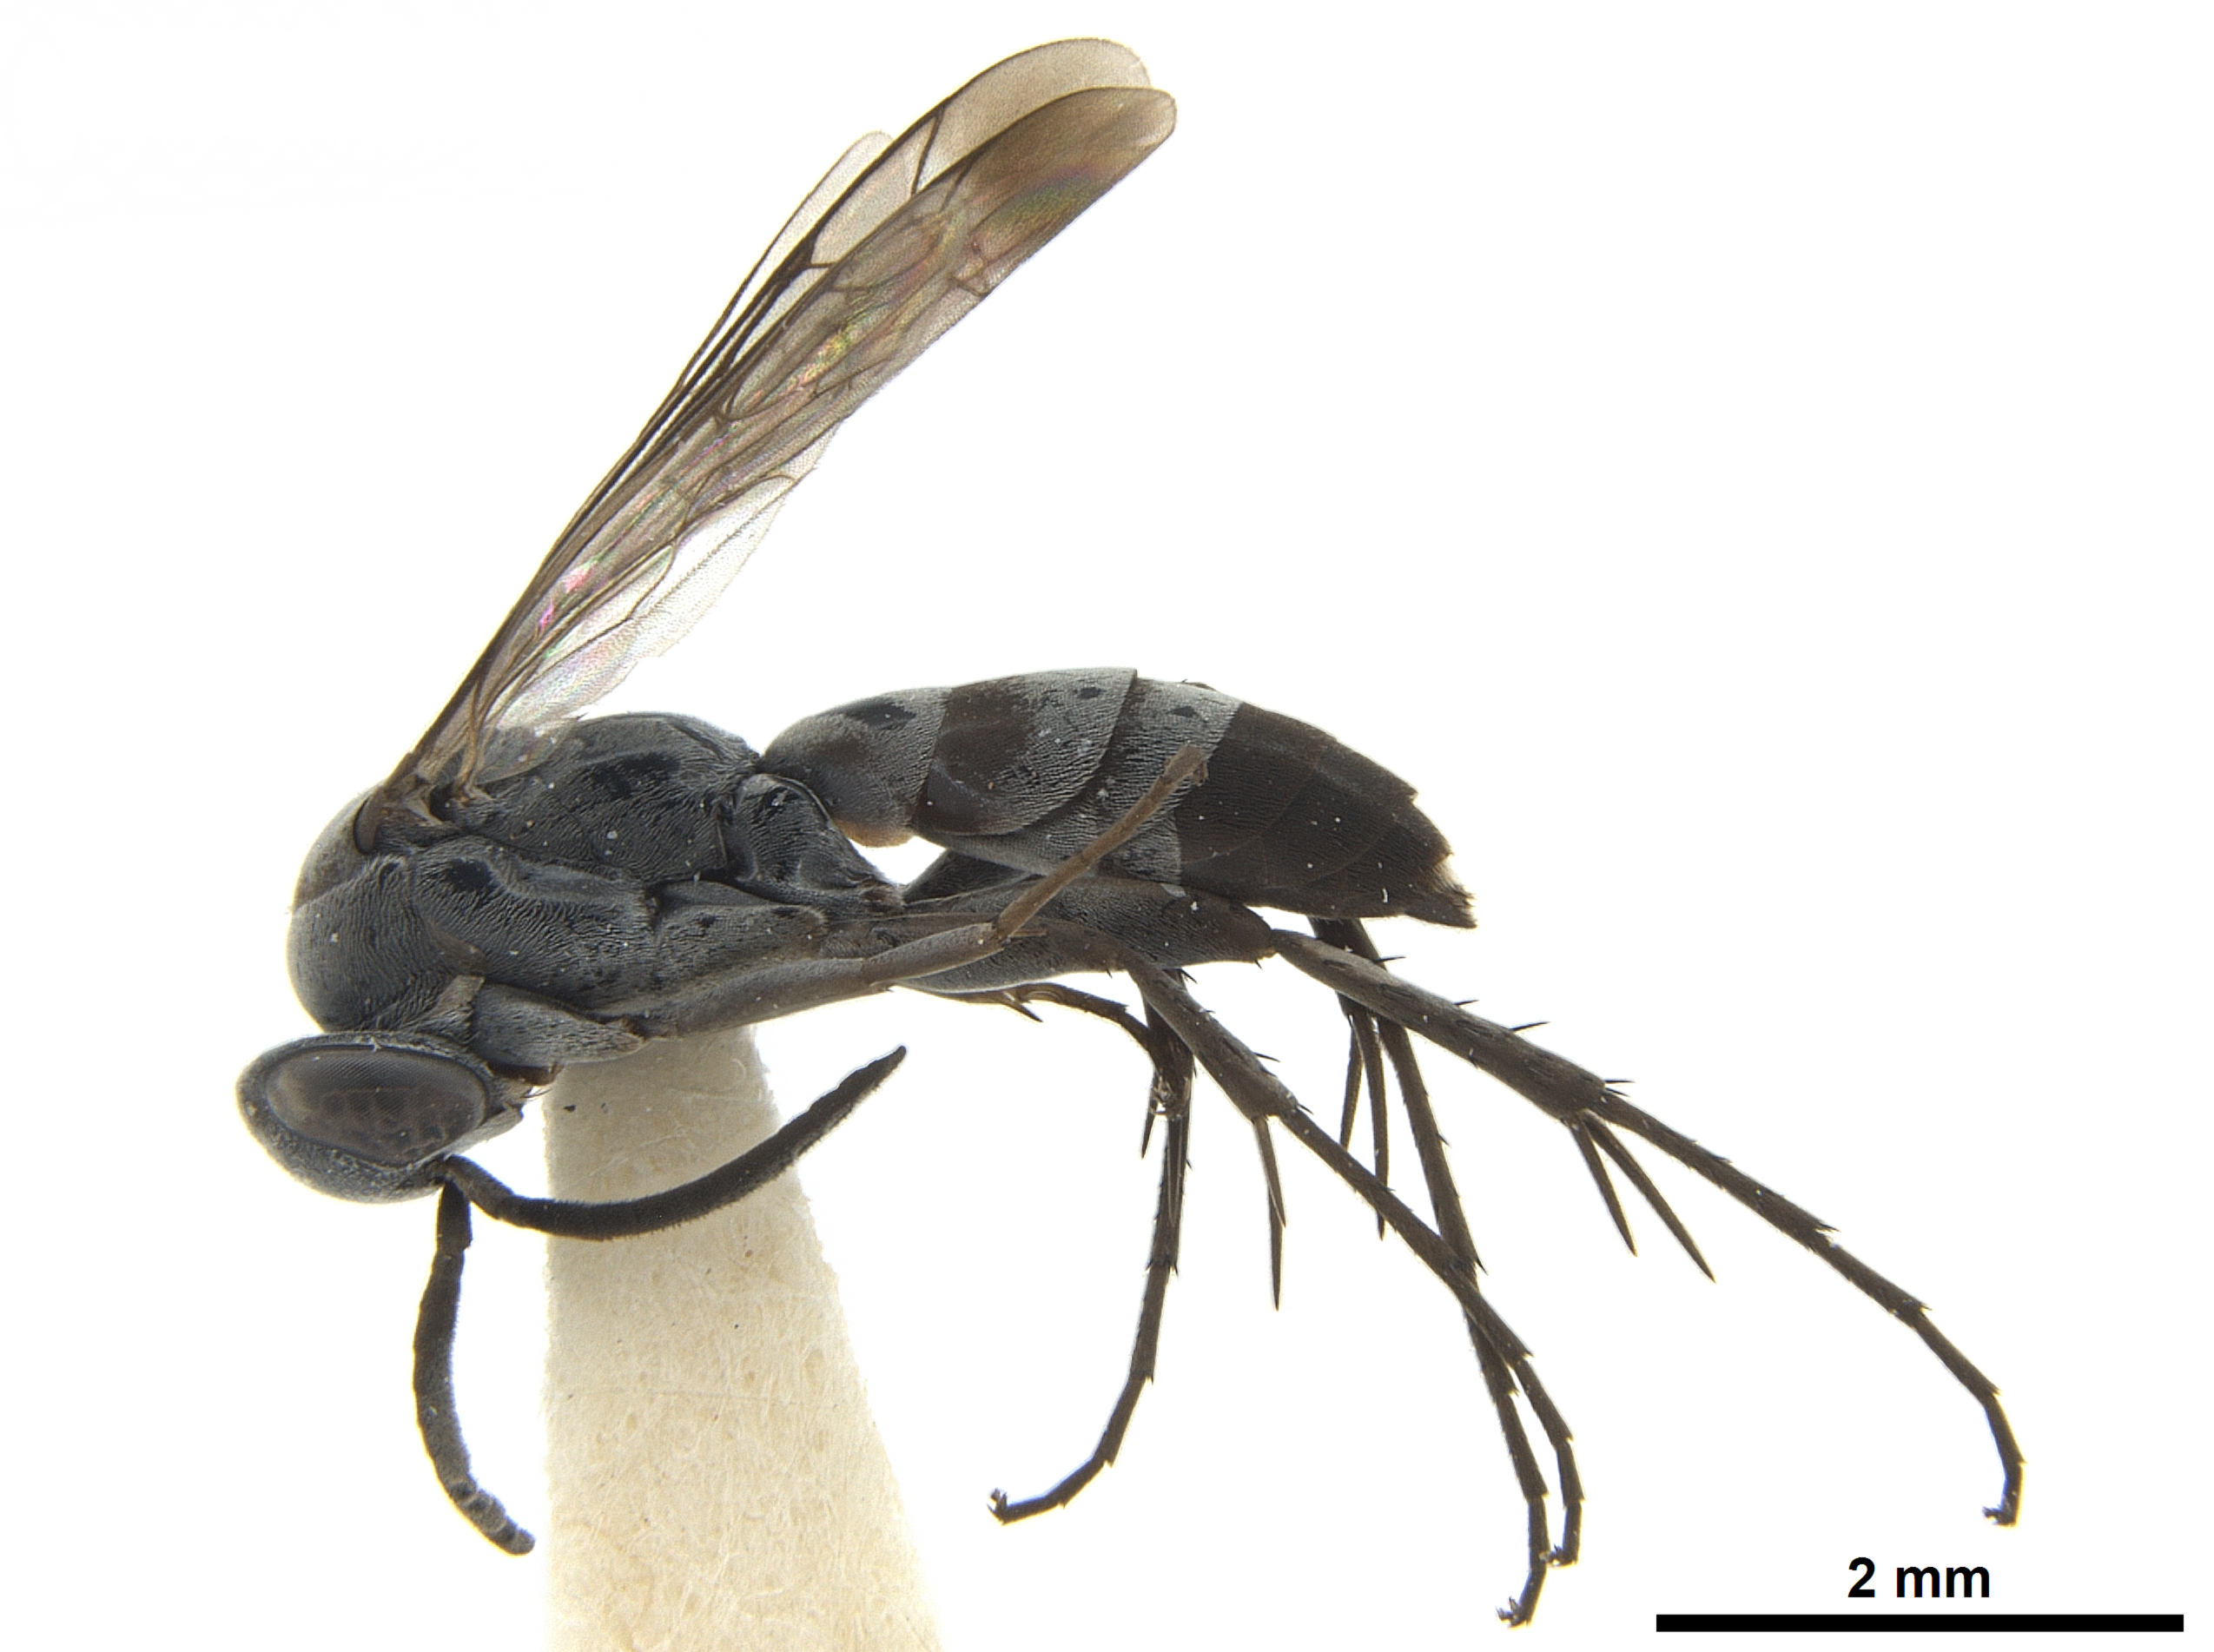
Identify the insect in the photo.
Amblyellus willowmorensis
